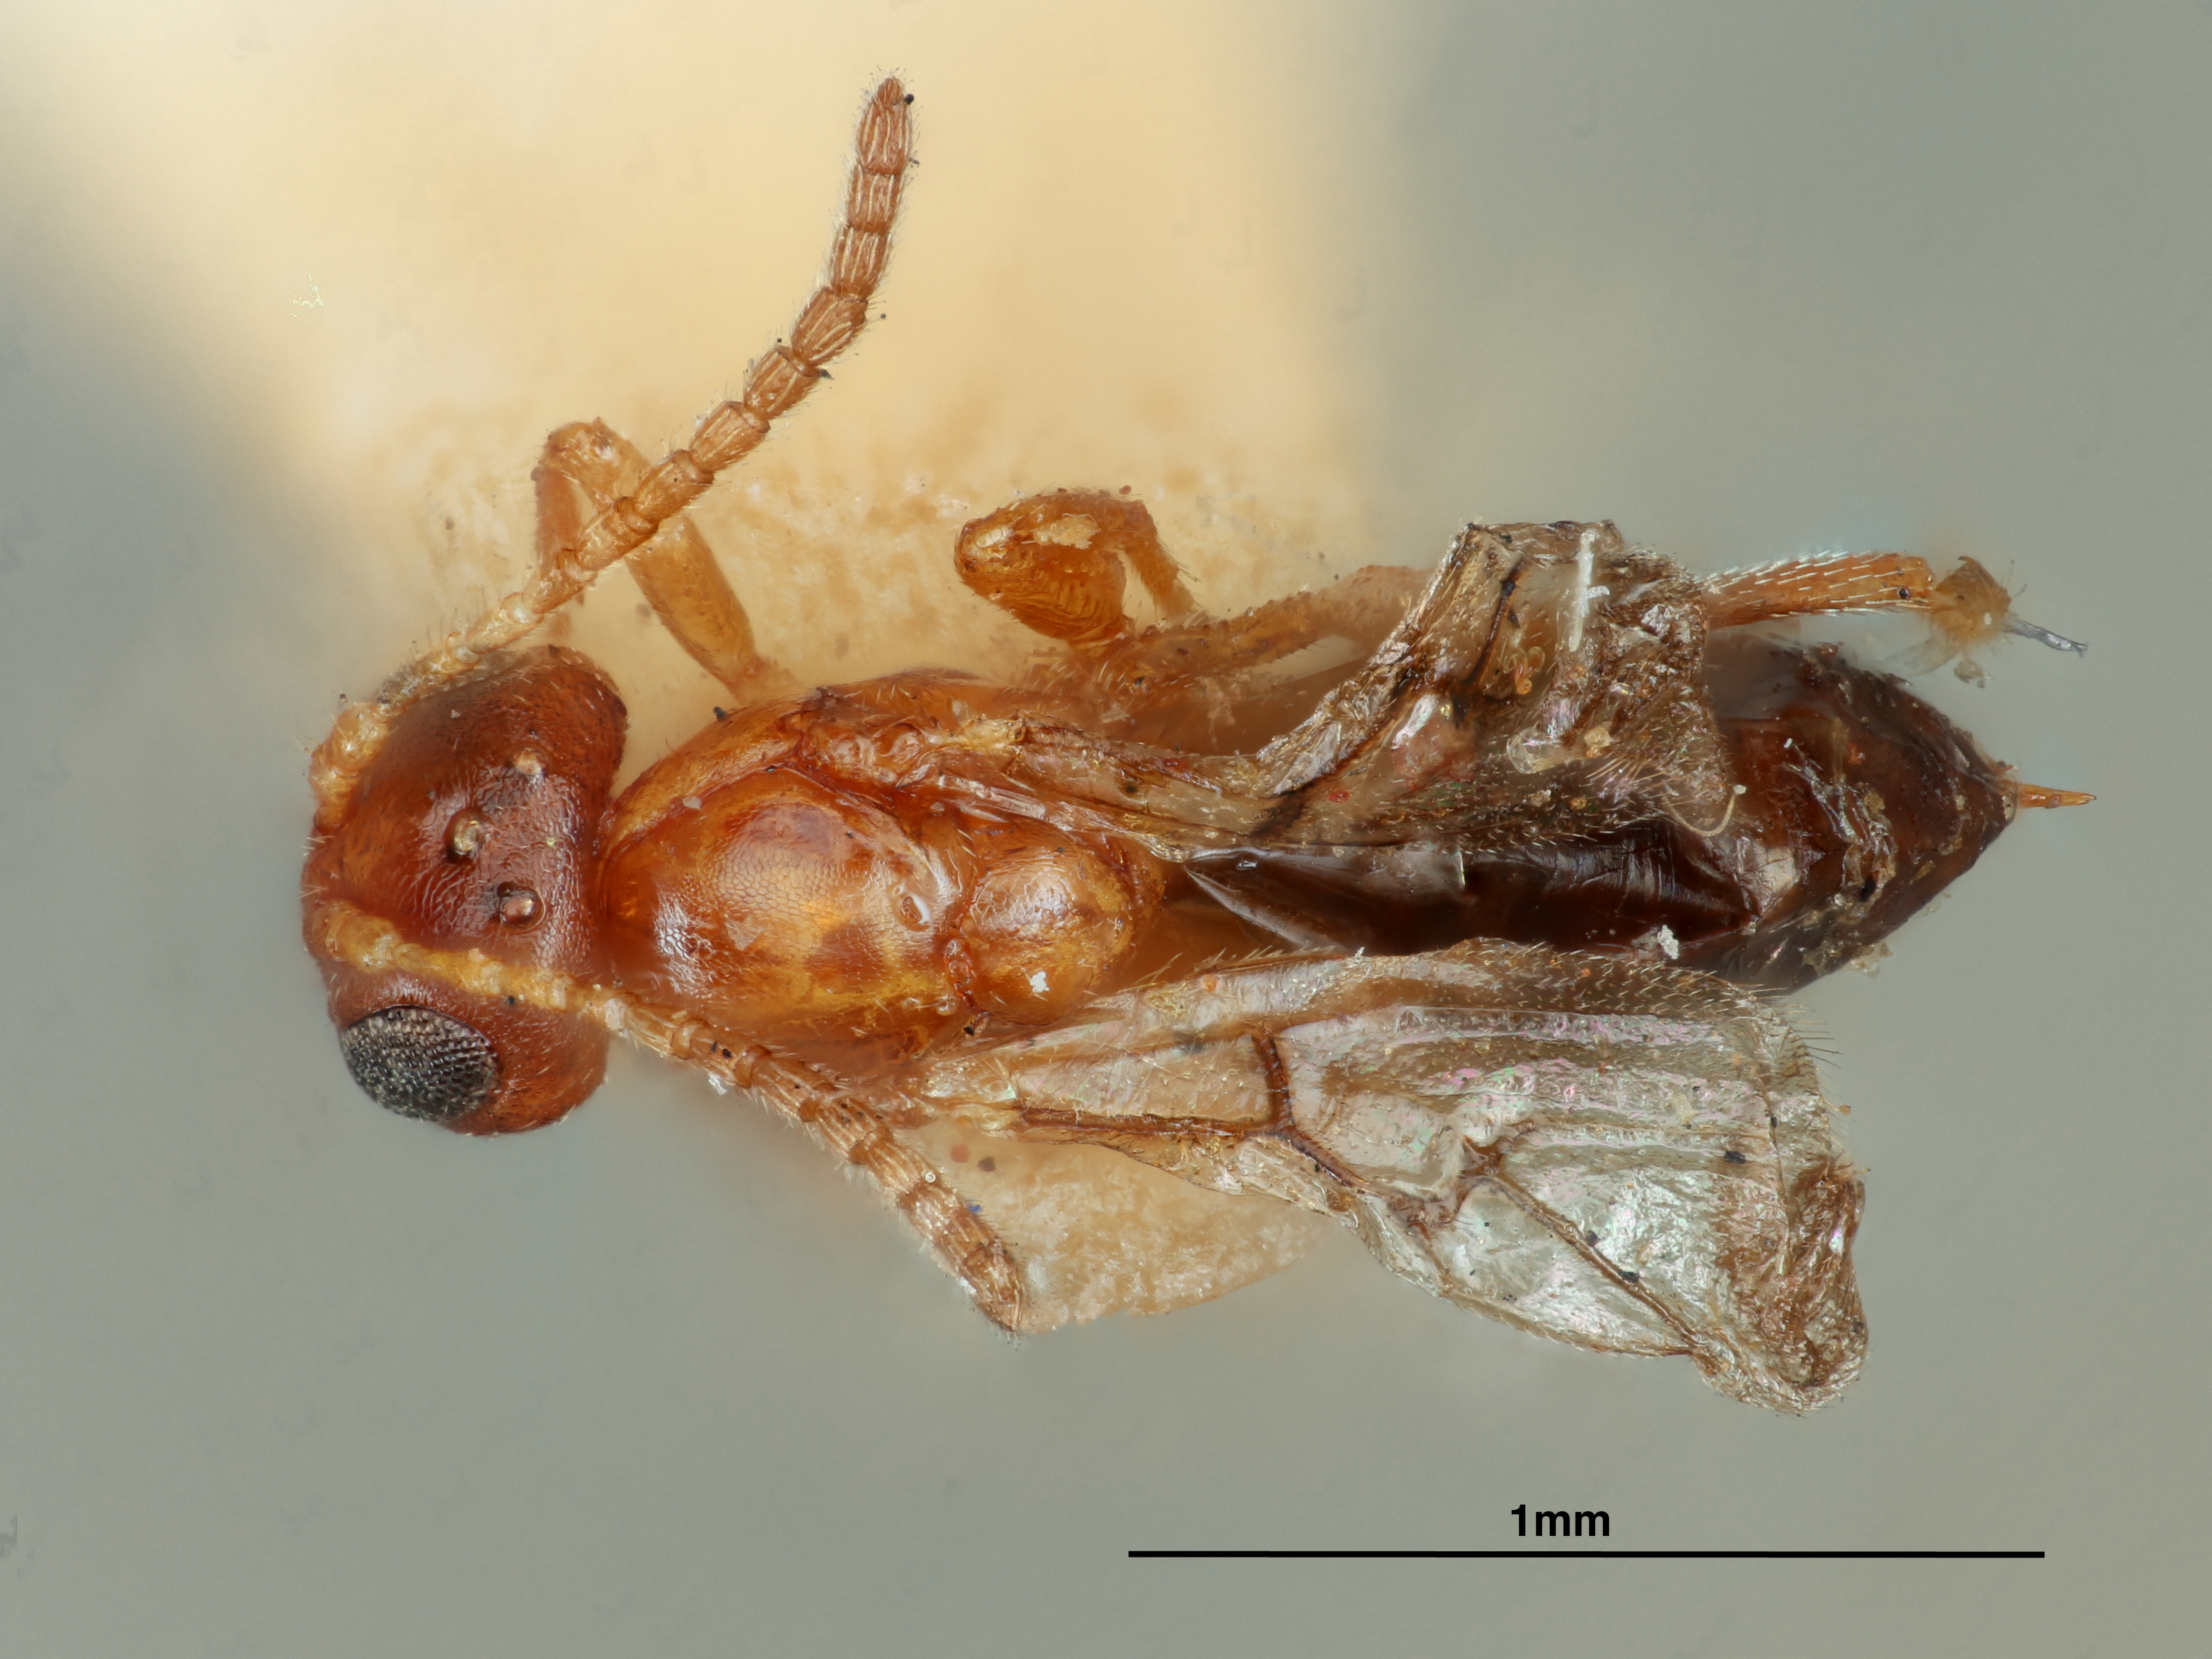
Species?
Xystoteras contorta
